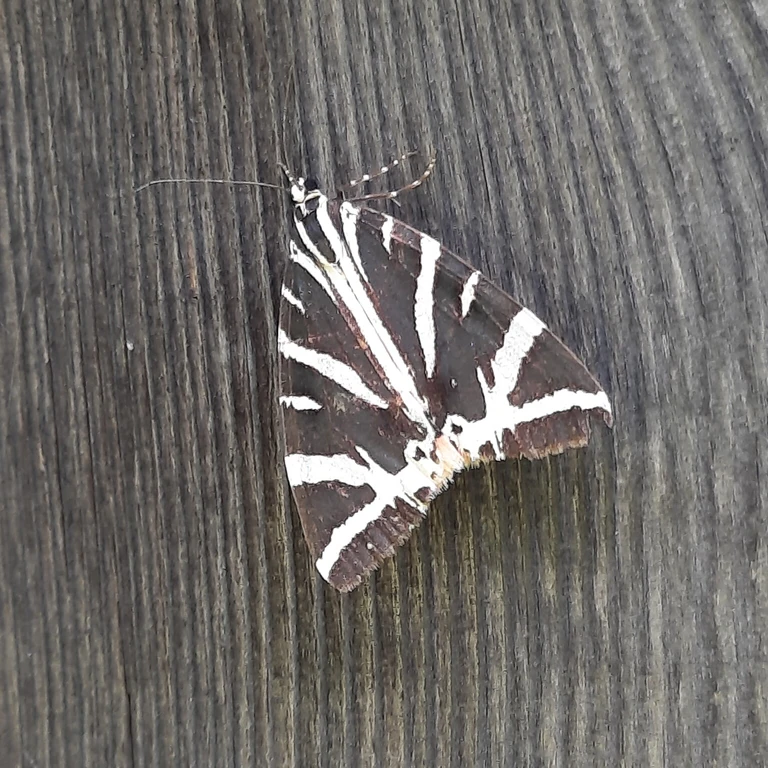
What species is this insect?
Euplagia quadripunctaria
